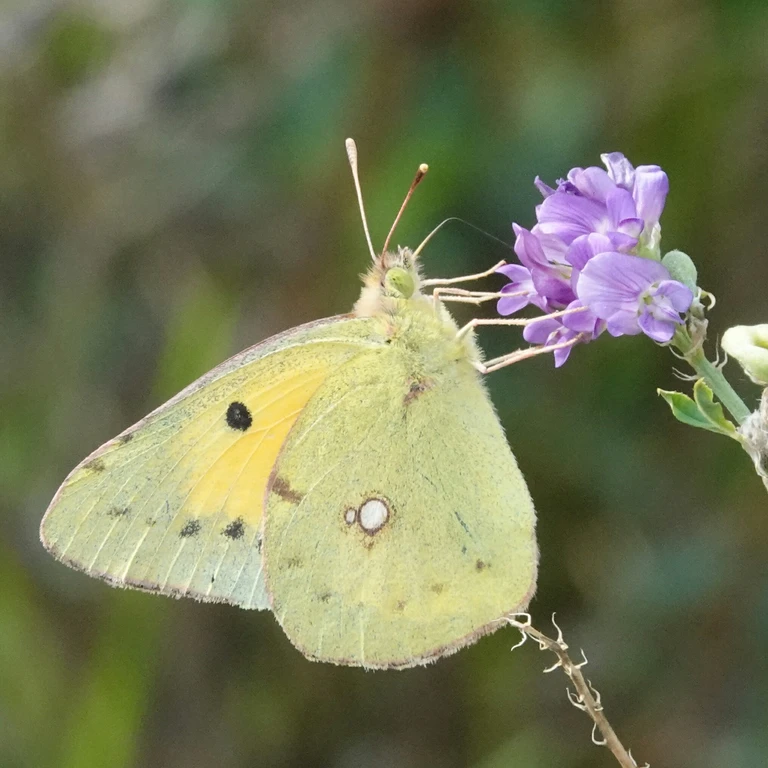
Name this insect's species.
Colias croceus
